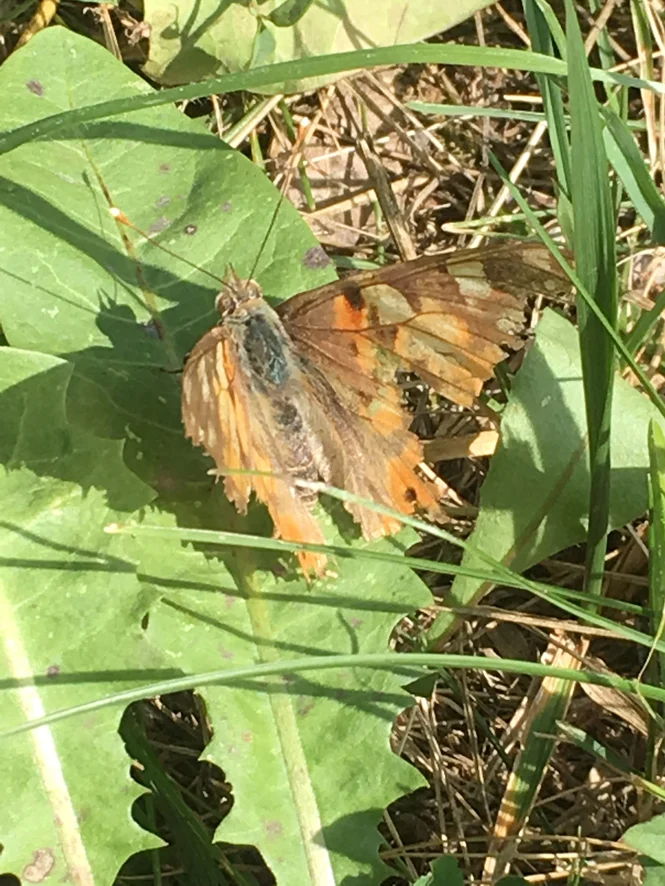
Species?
Vanessa cardui
